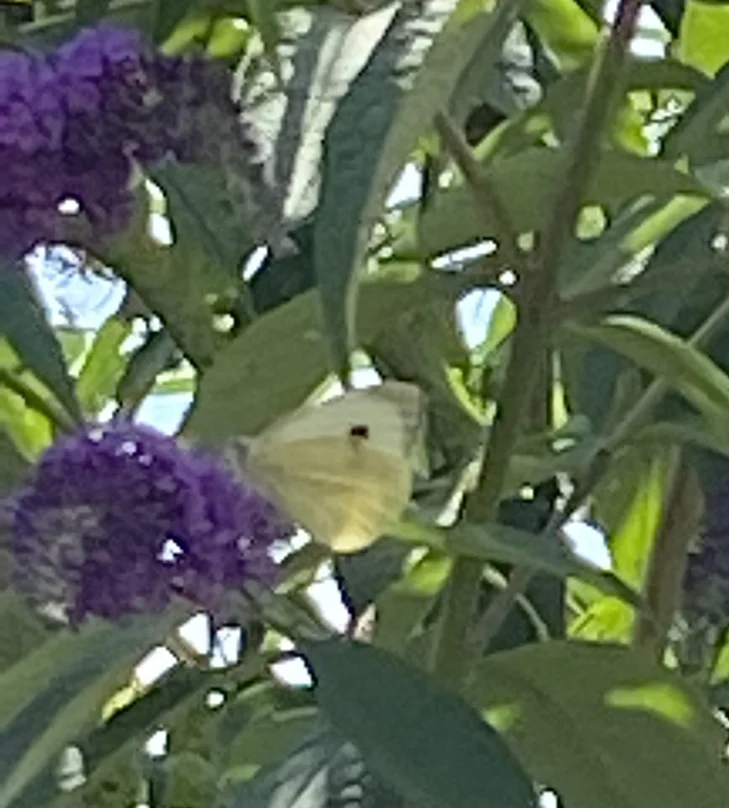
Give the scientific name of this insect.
Pieris brassicae
